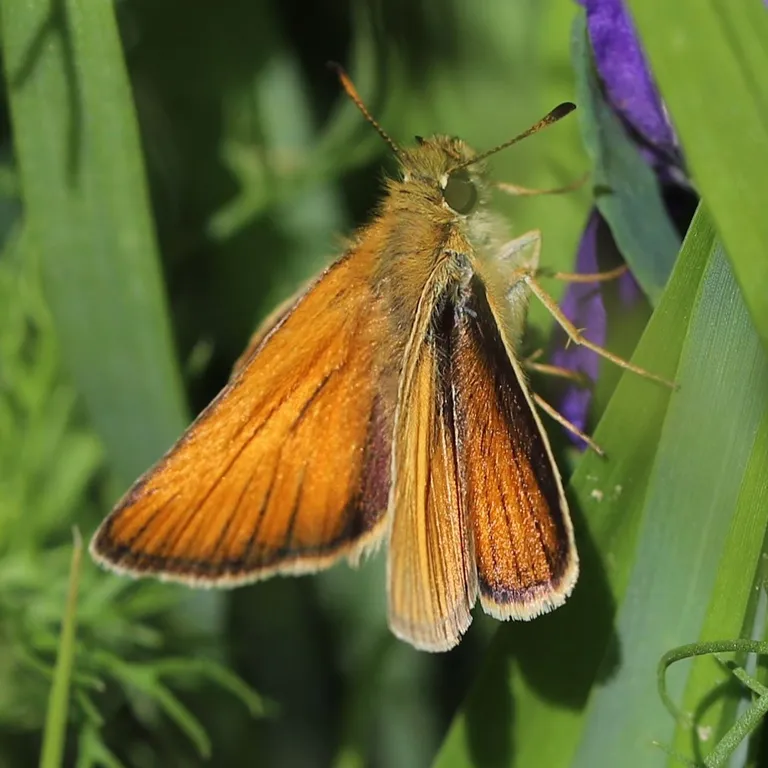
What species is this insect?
Thymelicus lineola
